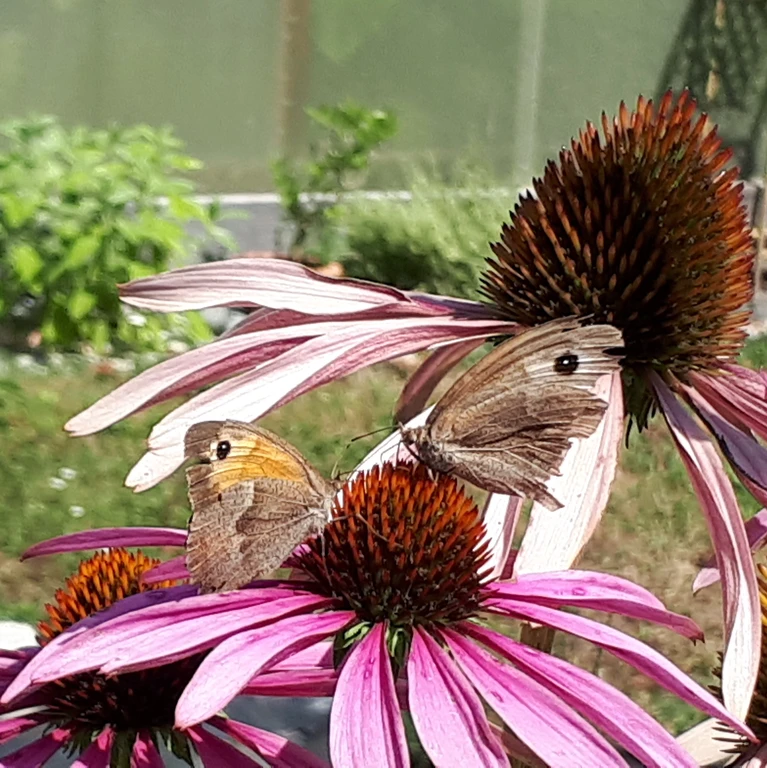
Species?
Maniola jurtina
